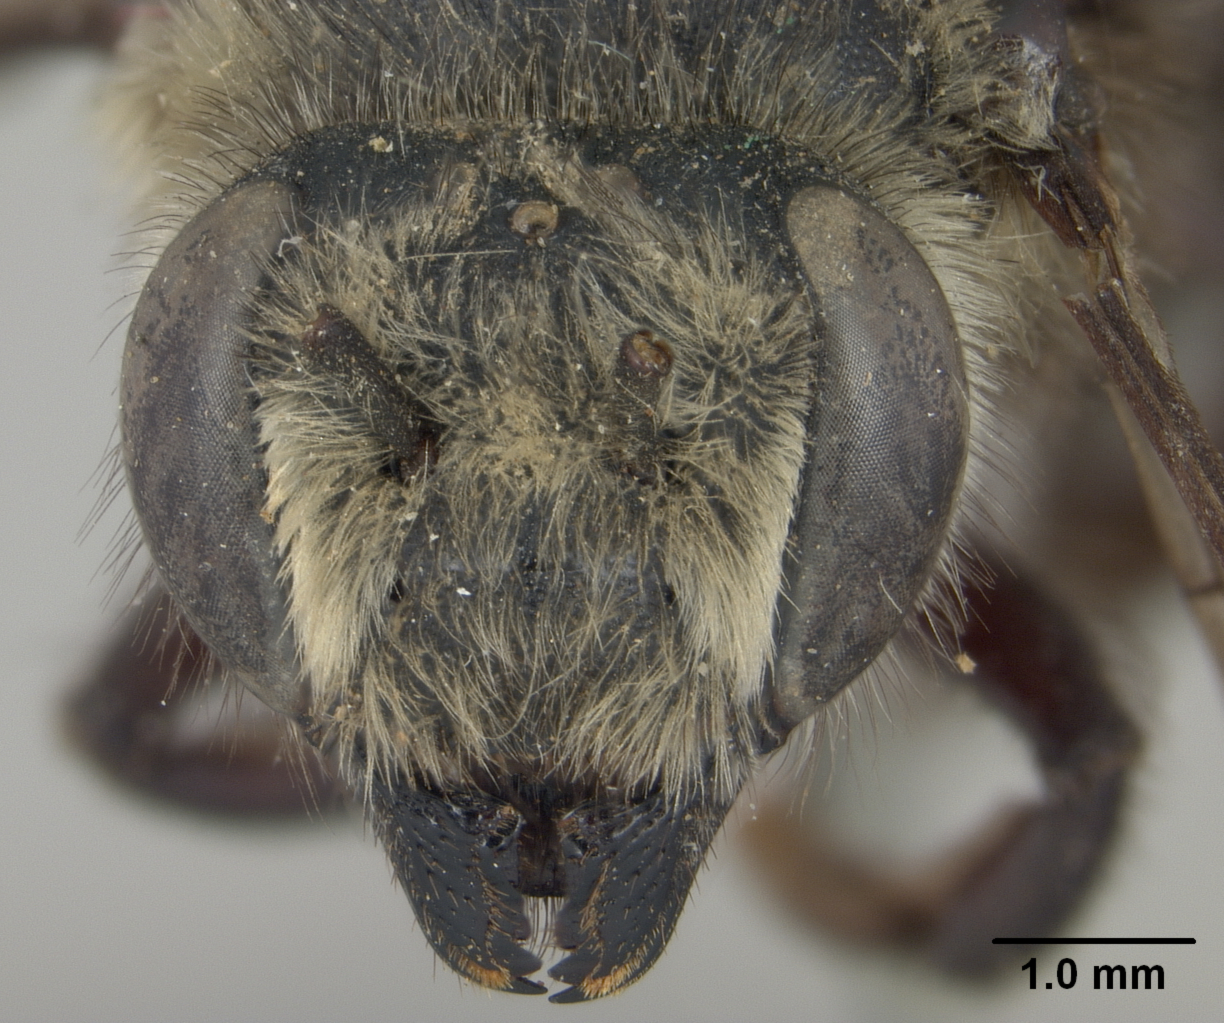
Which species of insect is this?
Megachile fruticosa
